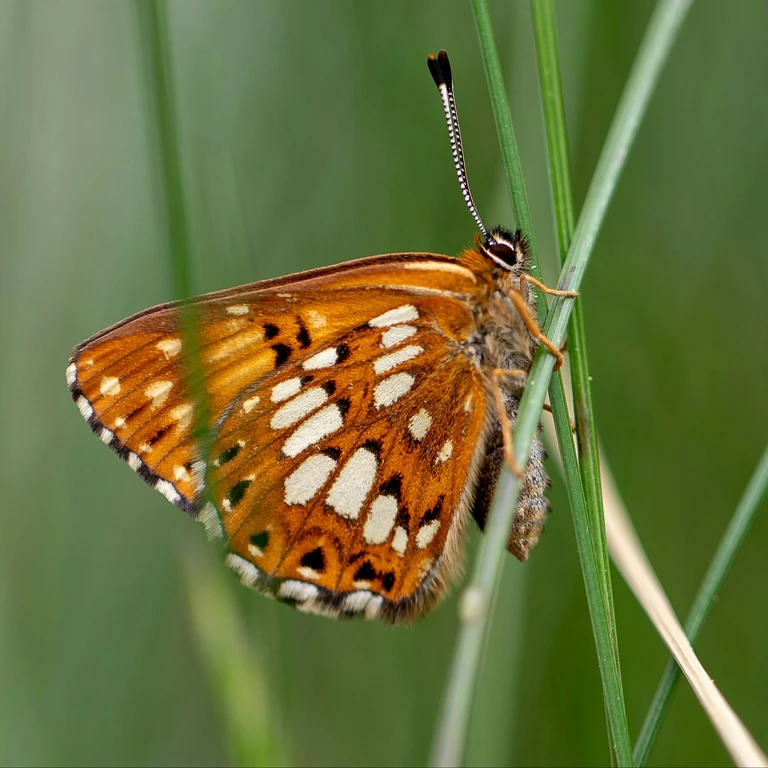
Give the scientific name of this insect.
Hamearis lucina
